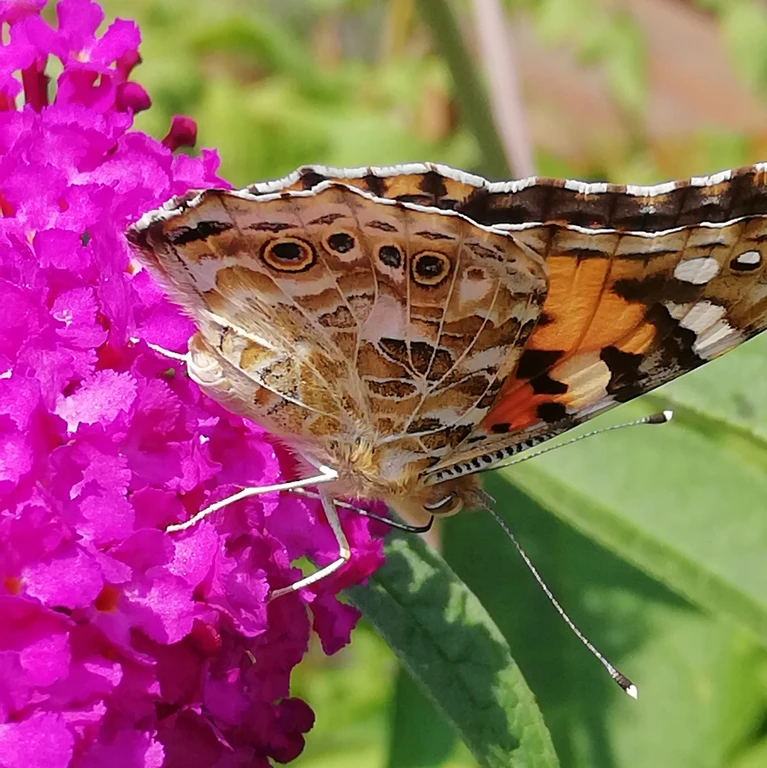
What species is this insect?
Vanessa cardui
